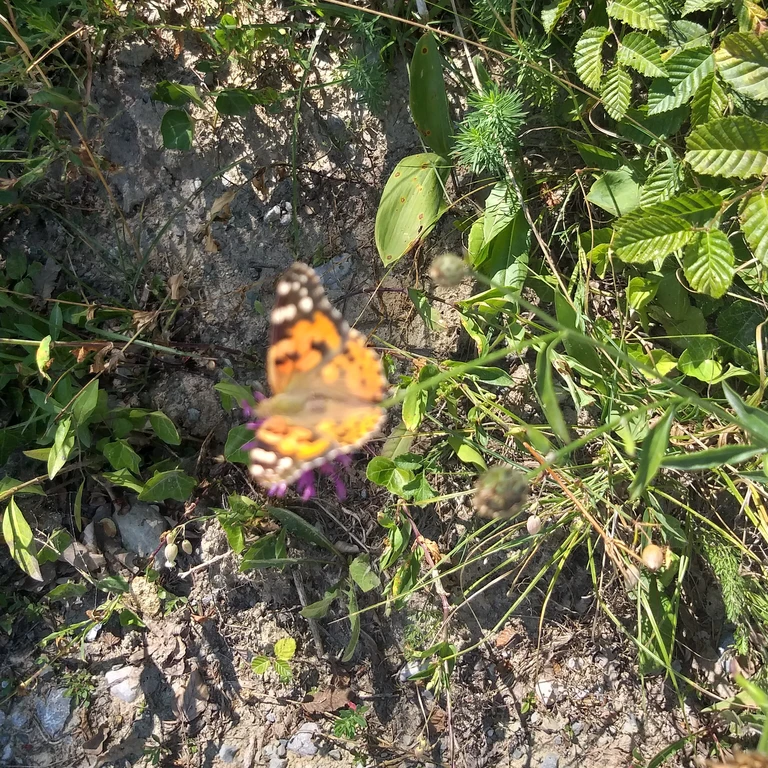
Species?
Vanessa cardui
